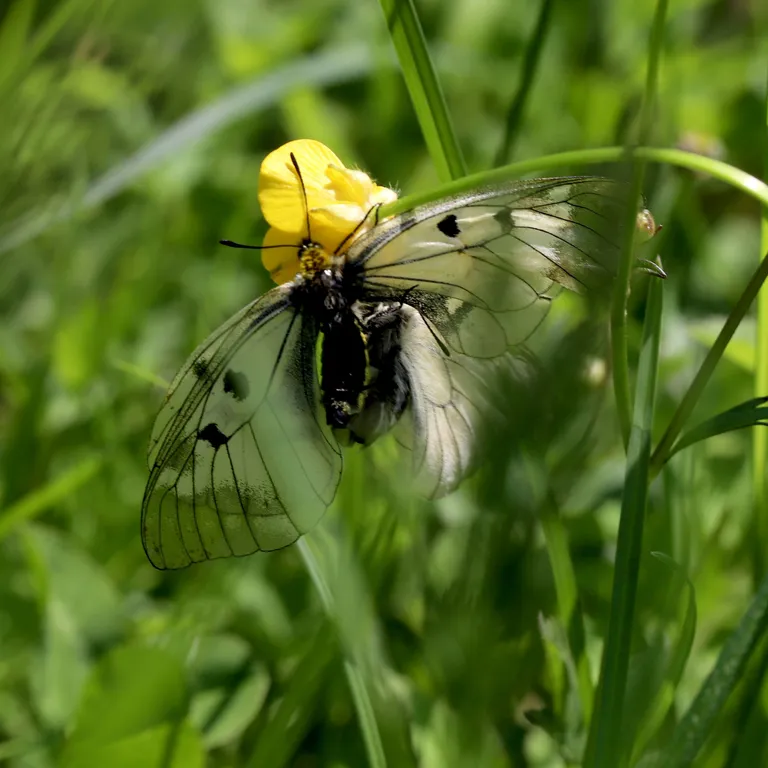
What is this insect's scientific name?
Parnassius mnemosyne
